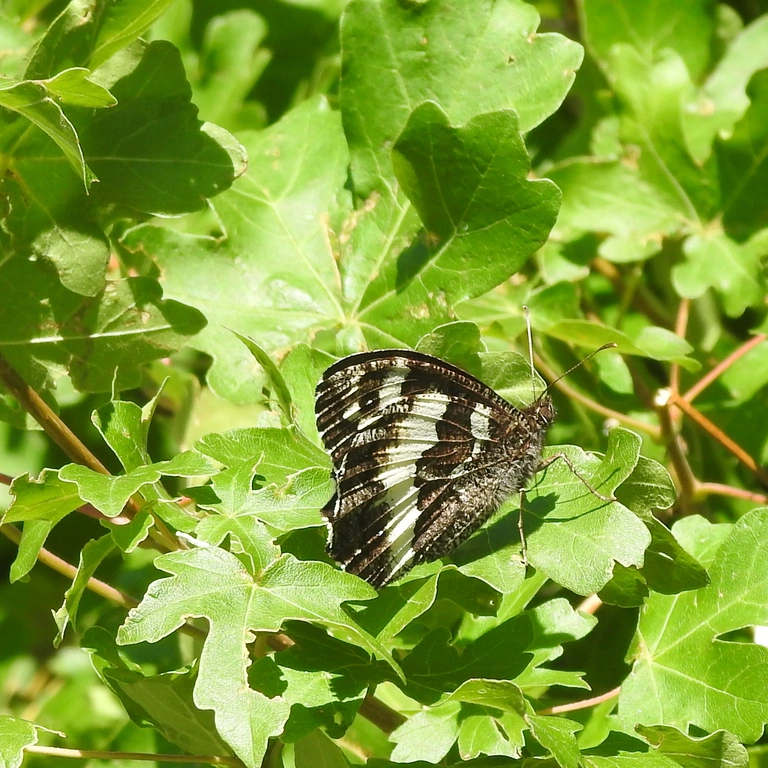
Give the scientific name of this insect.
Brintesia circe
